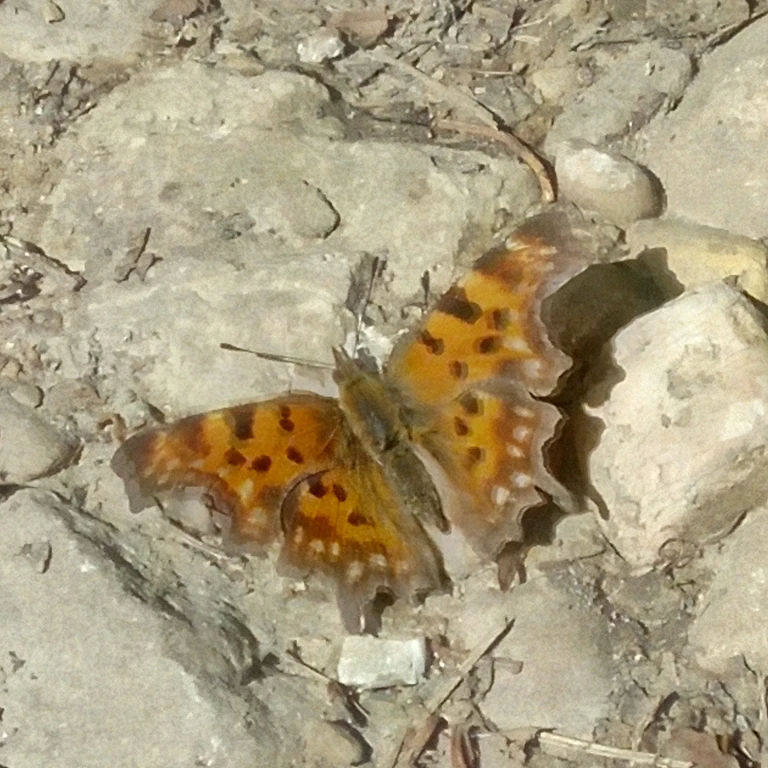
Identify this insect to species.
Polygonia c-album
